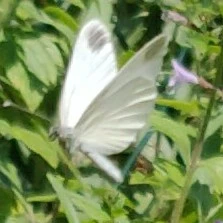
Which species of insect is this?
Leptidea sinapis/juvernica
